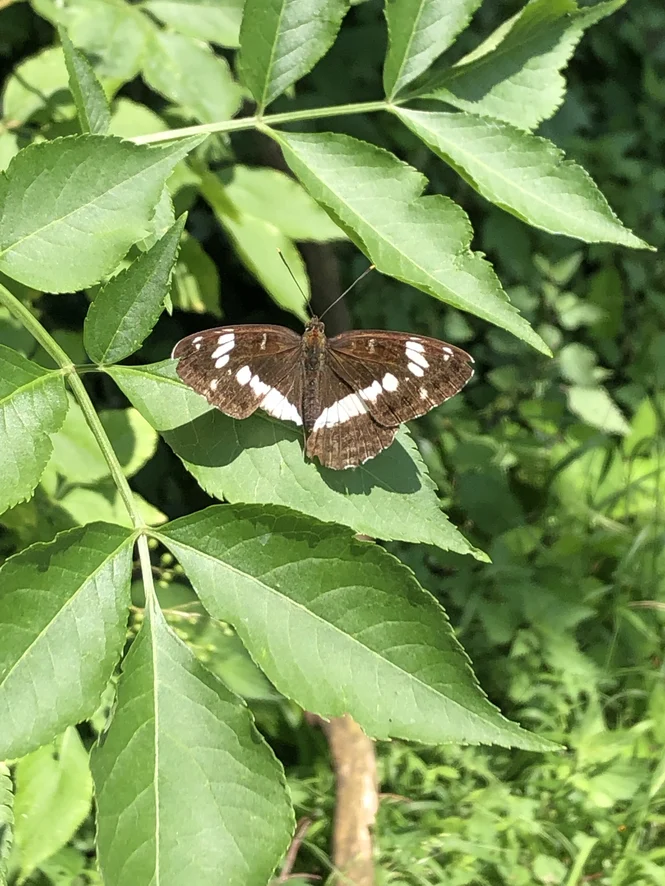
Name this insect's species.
Limenitis camilla (also Ladoga camilla)
